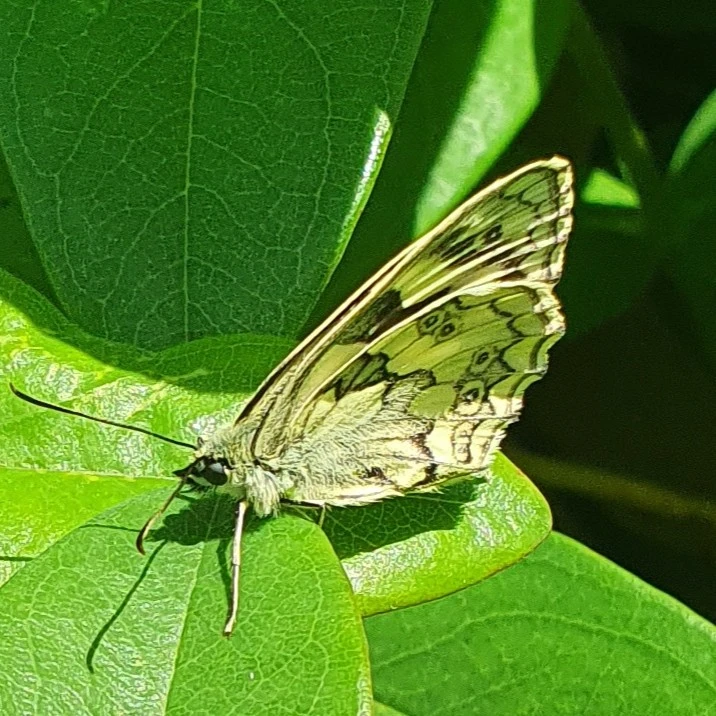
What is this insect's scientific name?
Melanargia galathea
